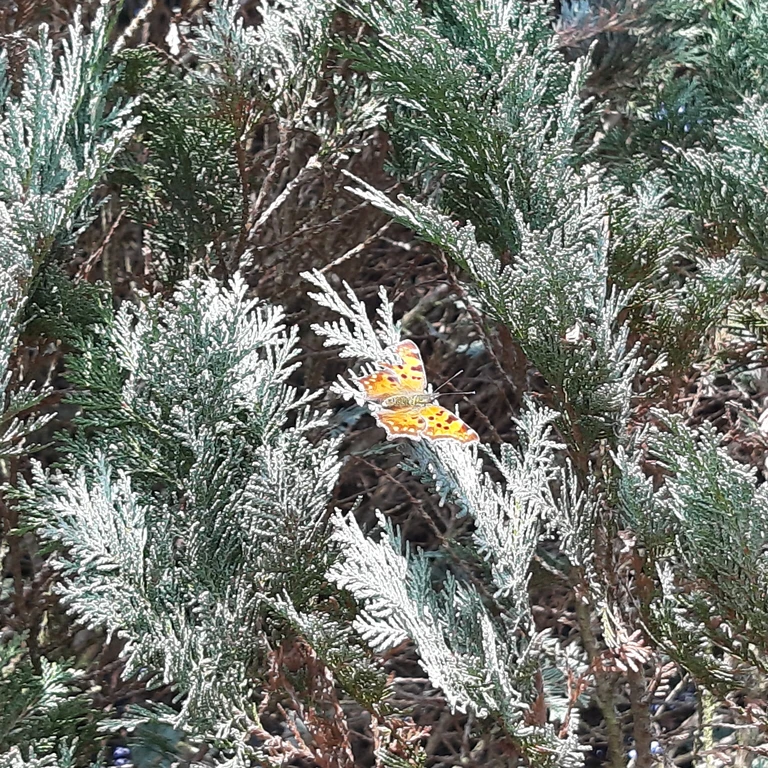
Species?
Polygonia c-album
